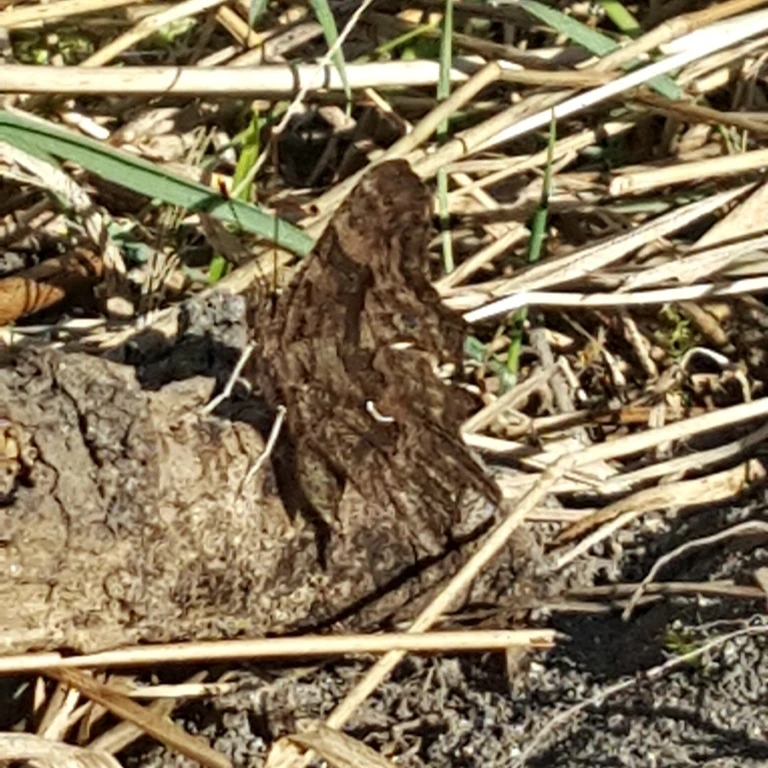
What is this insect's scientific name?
Polygonia c-album
